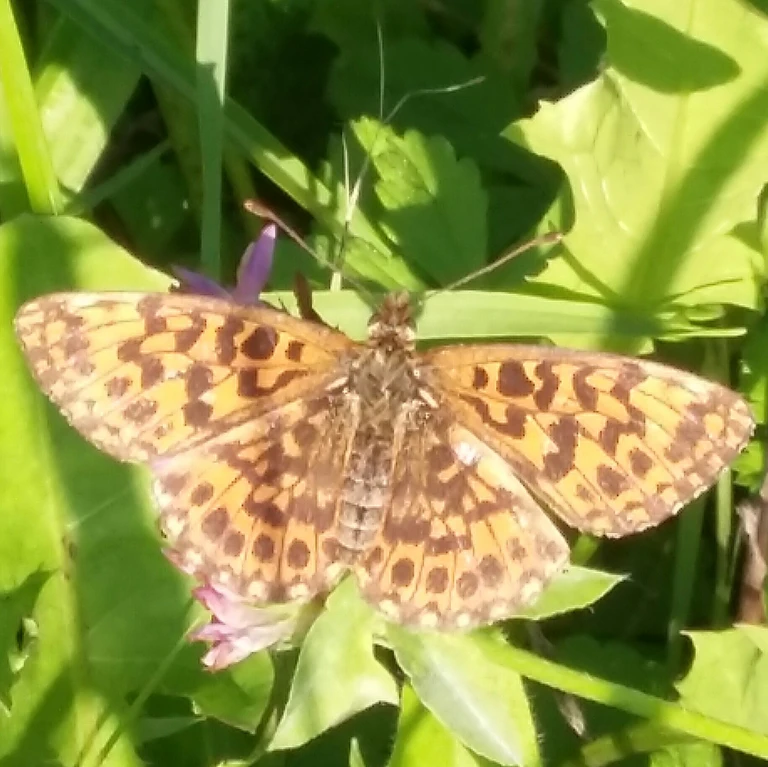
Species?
Boloria dia
